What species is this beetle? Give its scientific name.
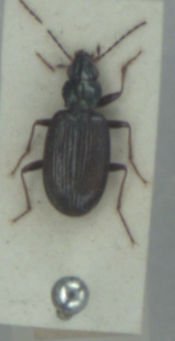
Bembidion tibiale
